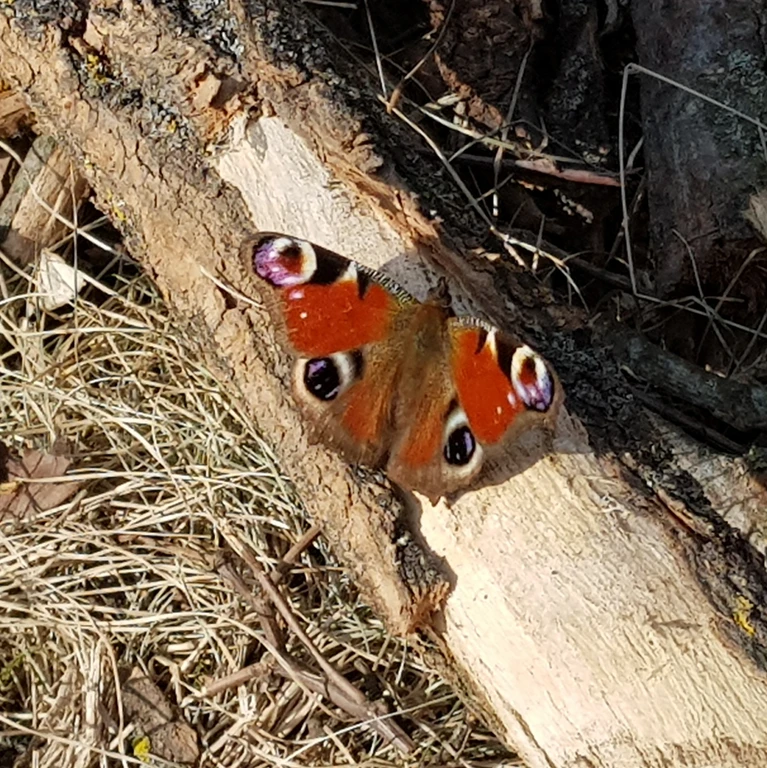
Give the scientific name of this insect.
Aglais io
